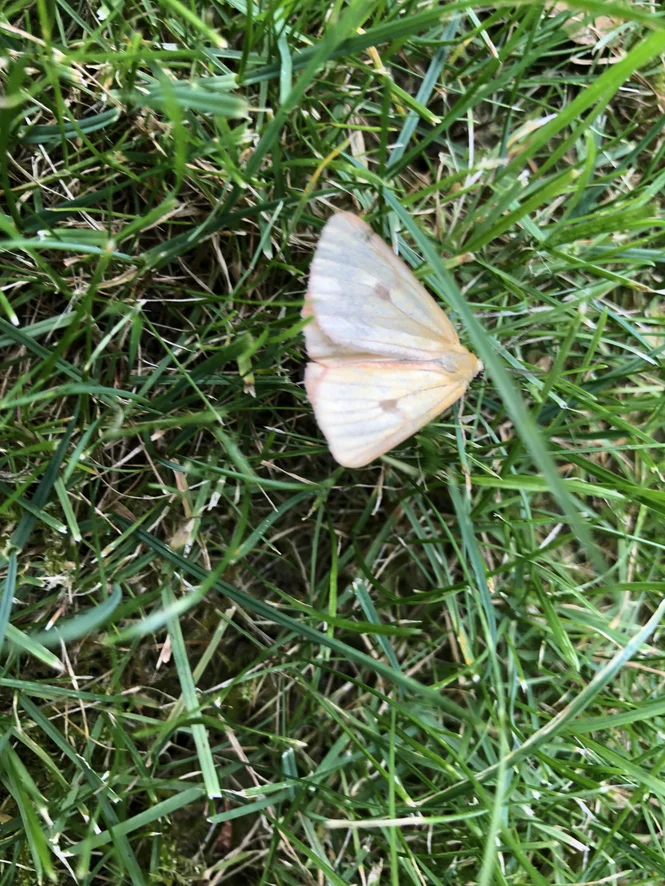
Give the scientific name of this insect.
Diacrisia sannio
